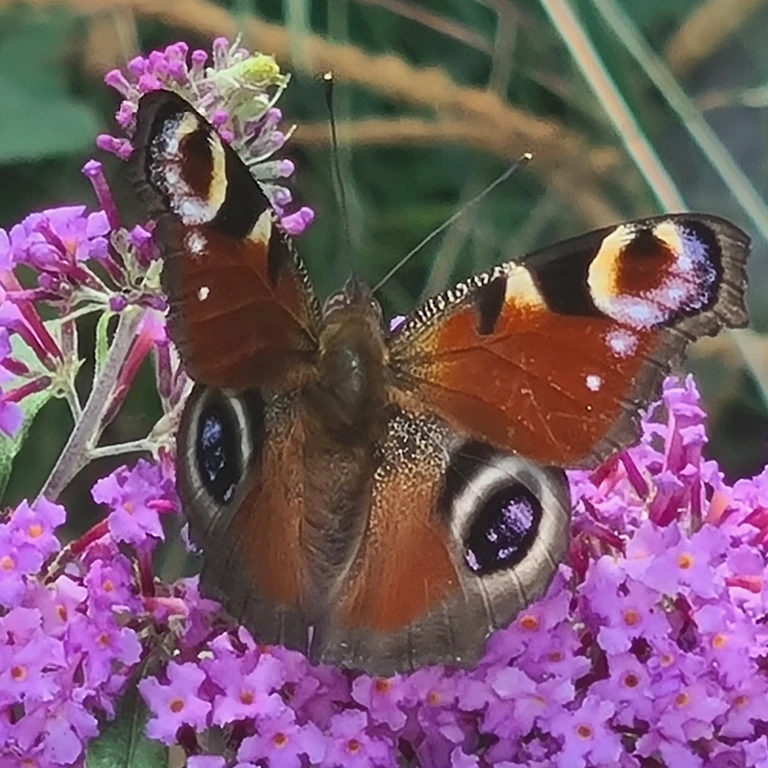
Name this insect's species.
Aglais io
